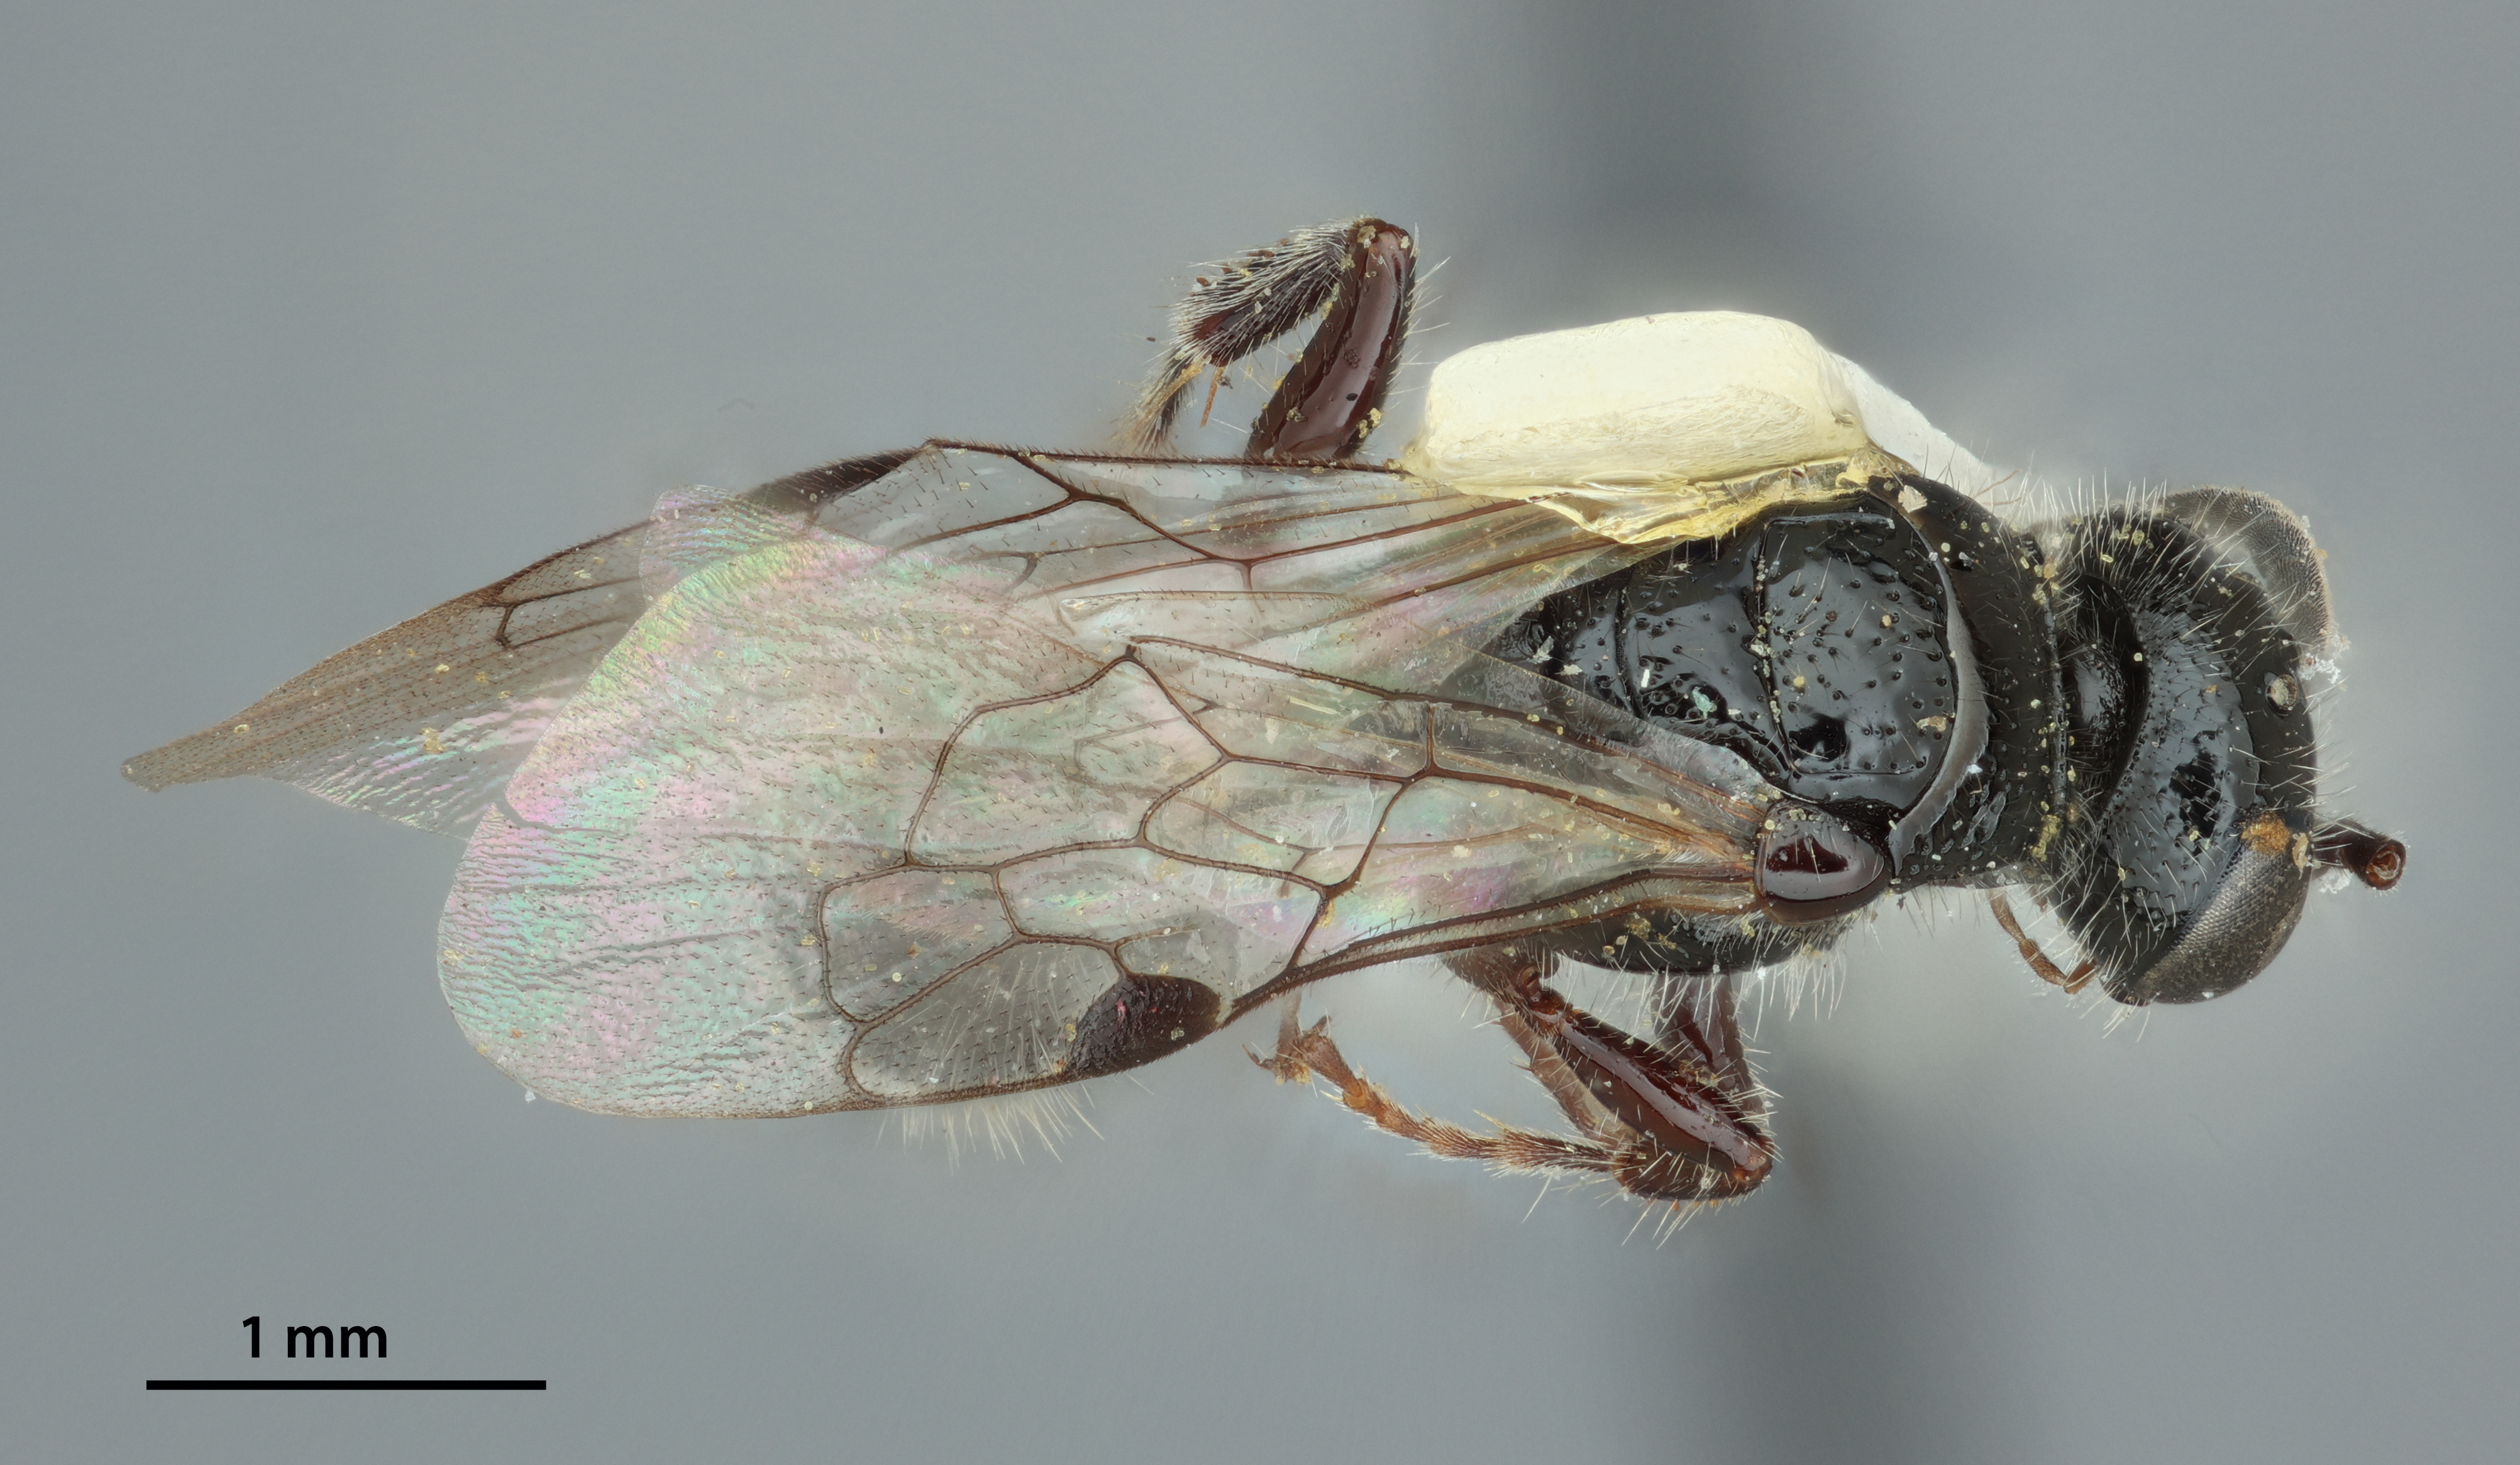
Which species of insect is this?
Tiphia anguis
